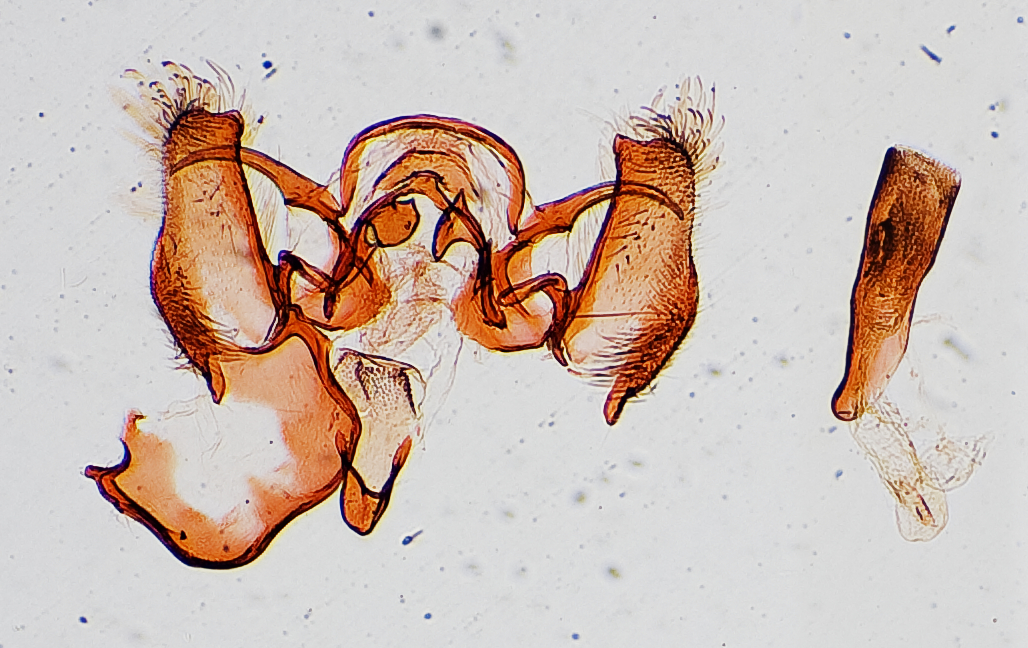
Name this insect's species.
Tinitinoa phyrdes
